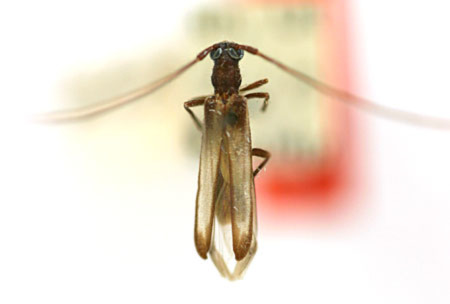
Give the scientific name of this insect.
Methia delicata (also Methia mormona)
